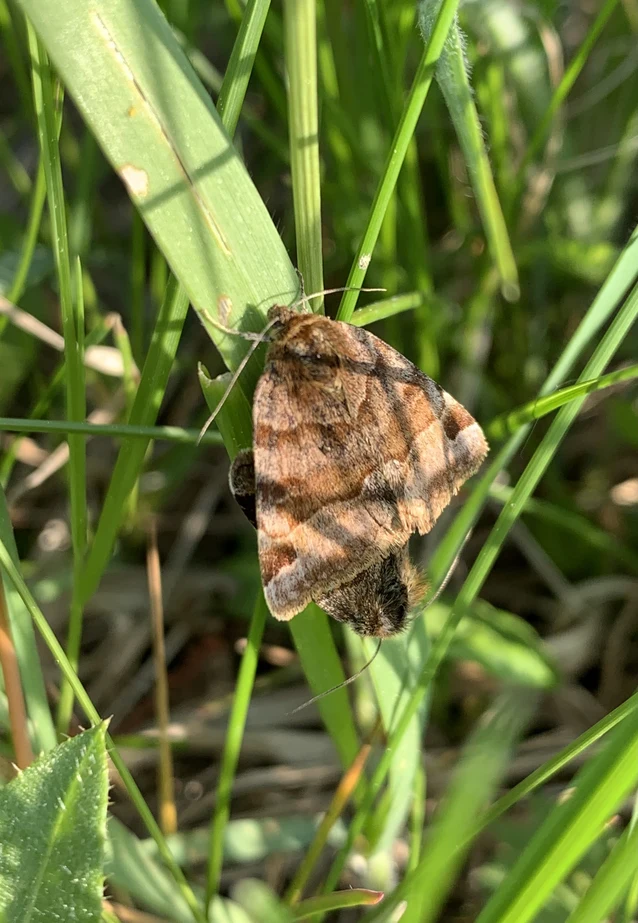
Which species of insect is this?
Euclidia glyphica
